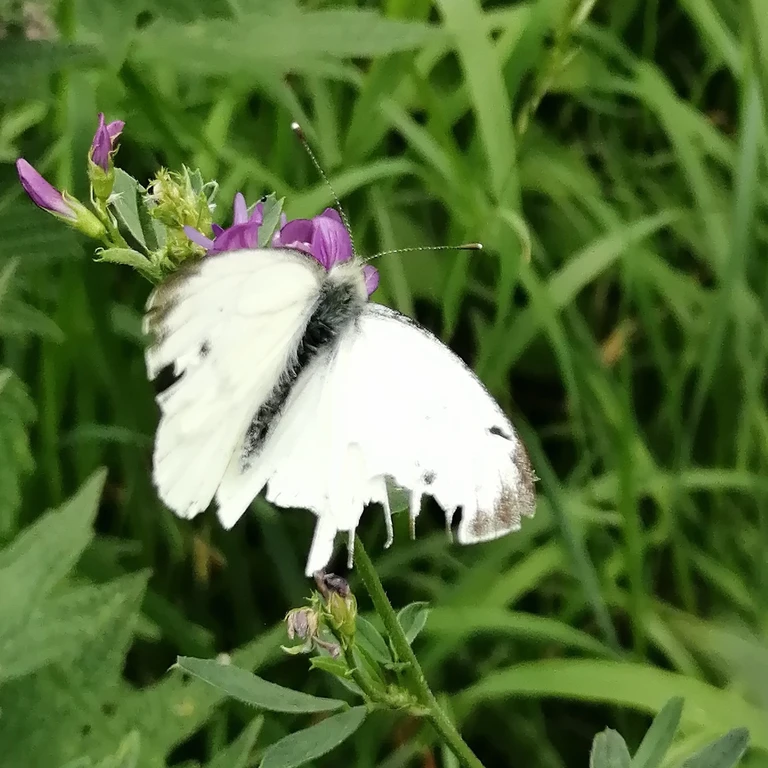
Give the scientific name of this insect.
Pieris napi
